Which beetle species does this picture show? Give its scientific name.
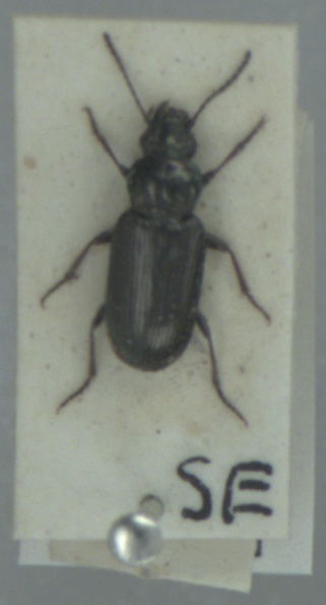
Pogonus littoralis
